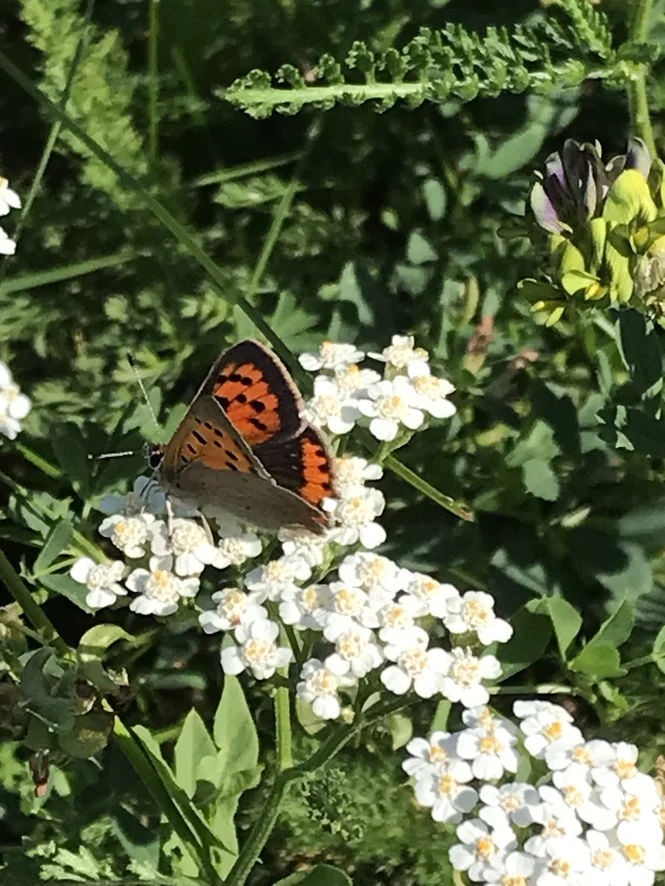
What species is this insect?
Lycaena phlaeas
